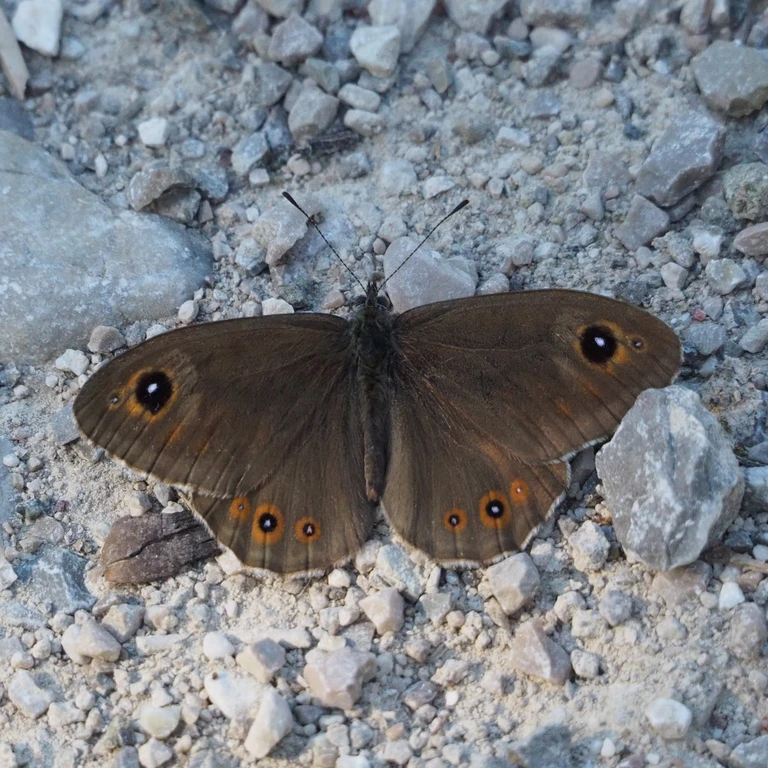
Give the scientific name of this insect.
Lasiommata maera (also Pararge maera)
